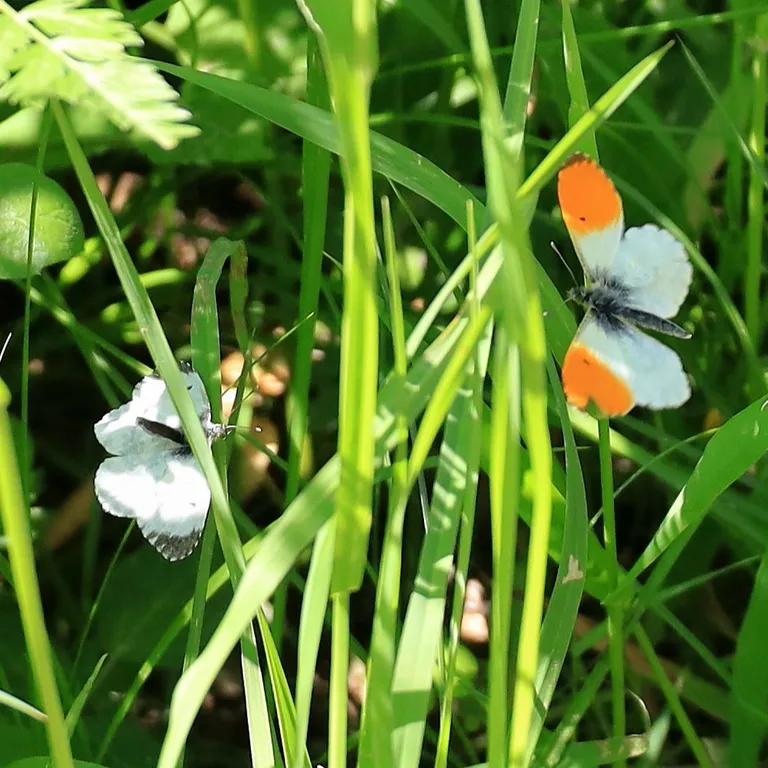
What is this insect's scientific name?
Anthocharis cardamines
